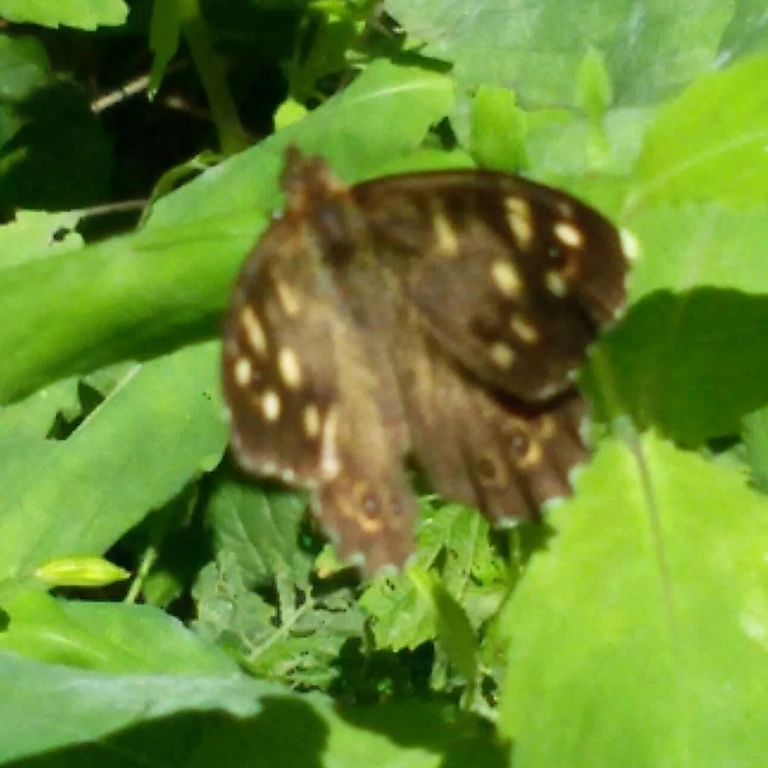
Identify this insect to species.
Pararge aegeria
